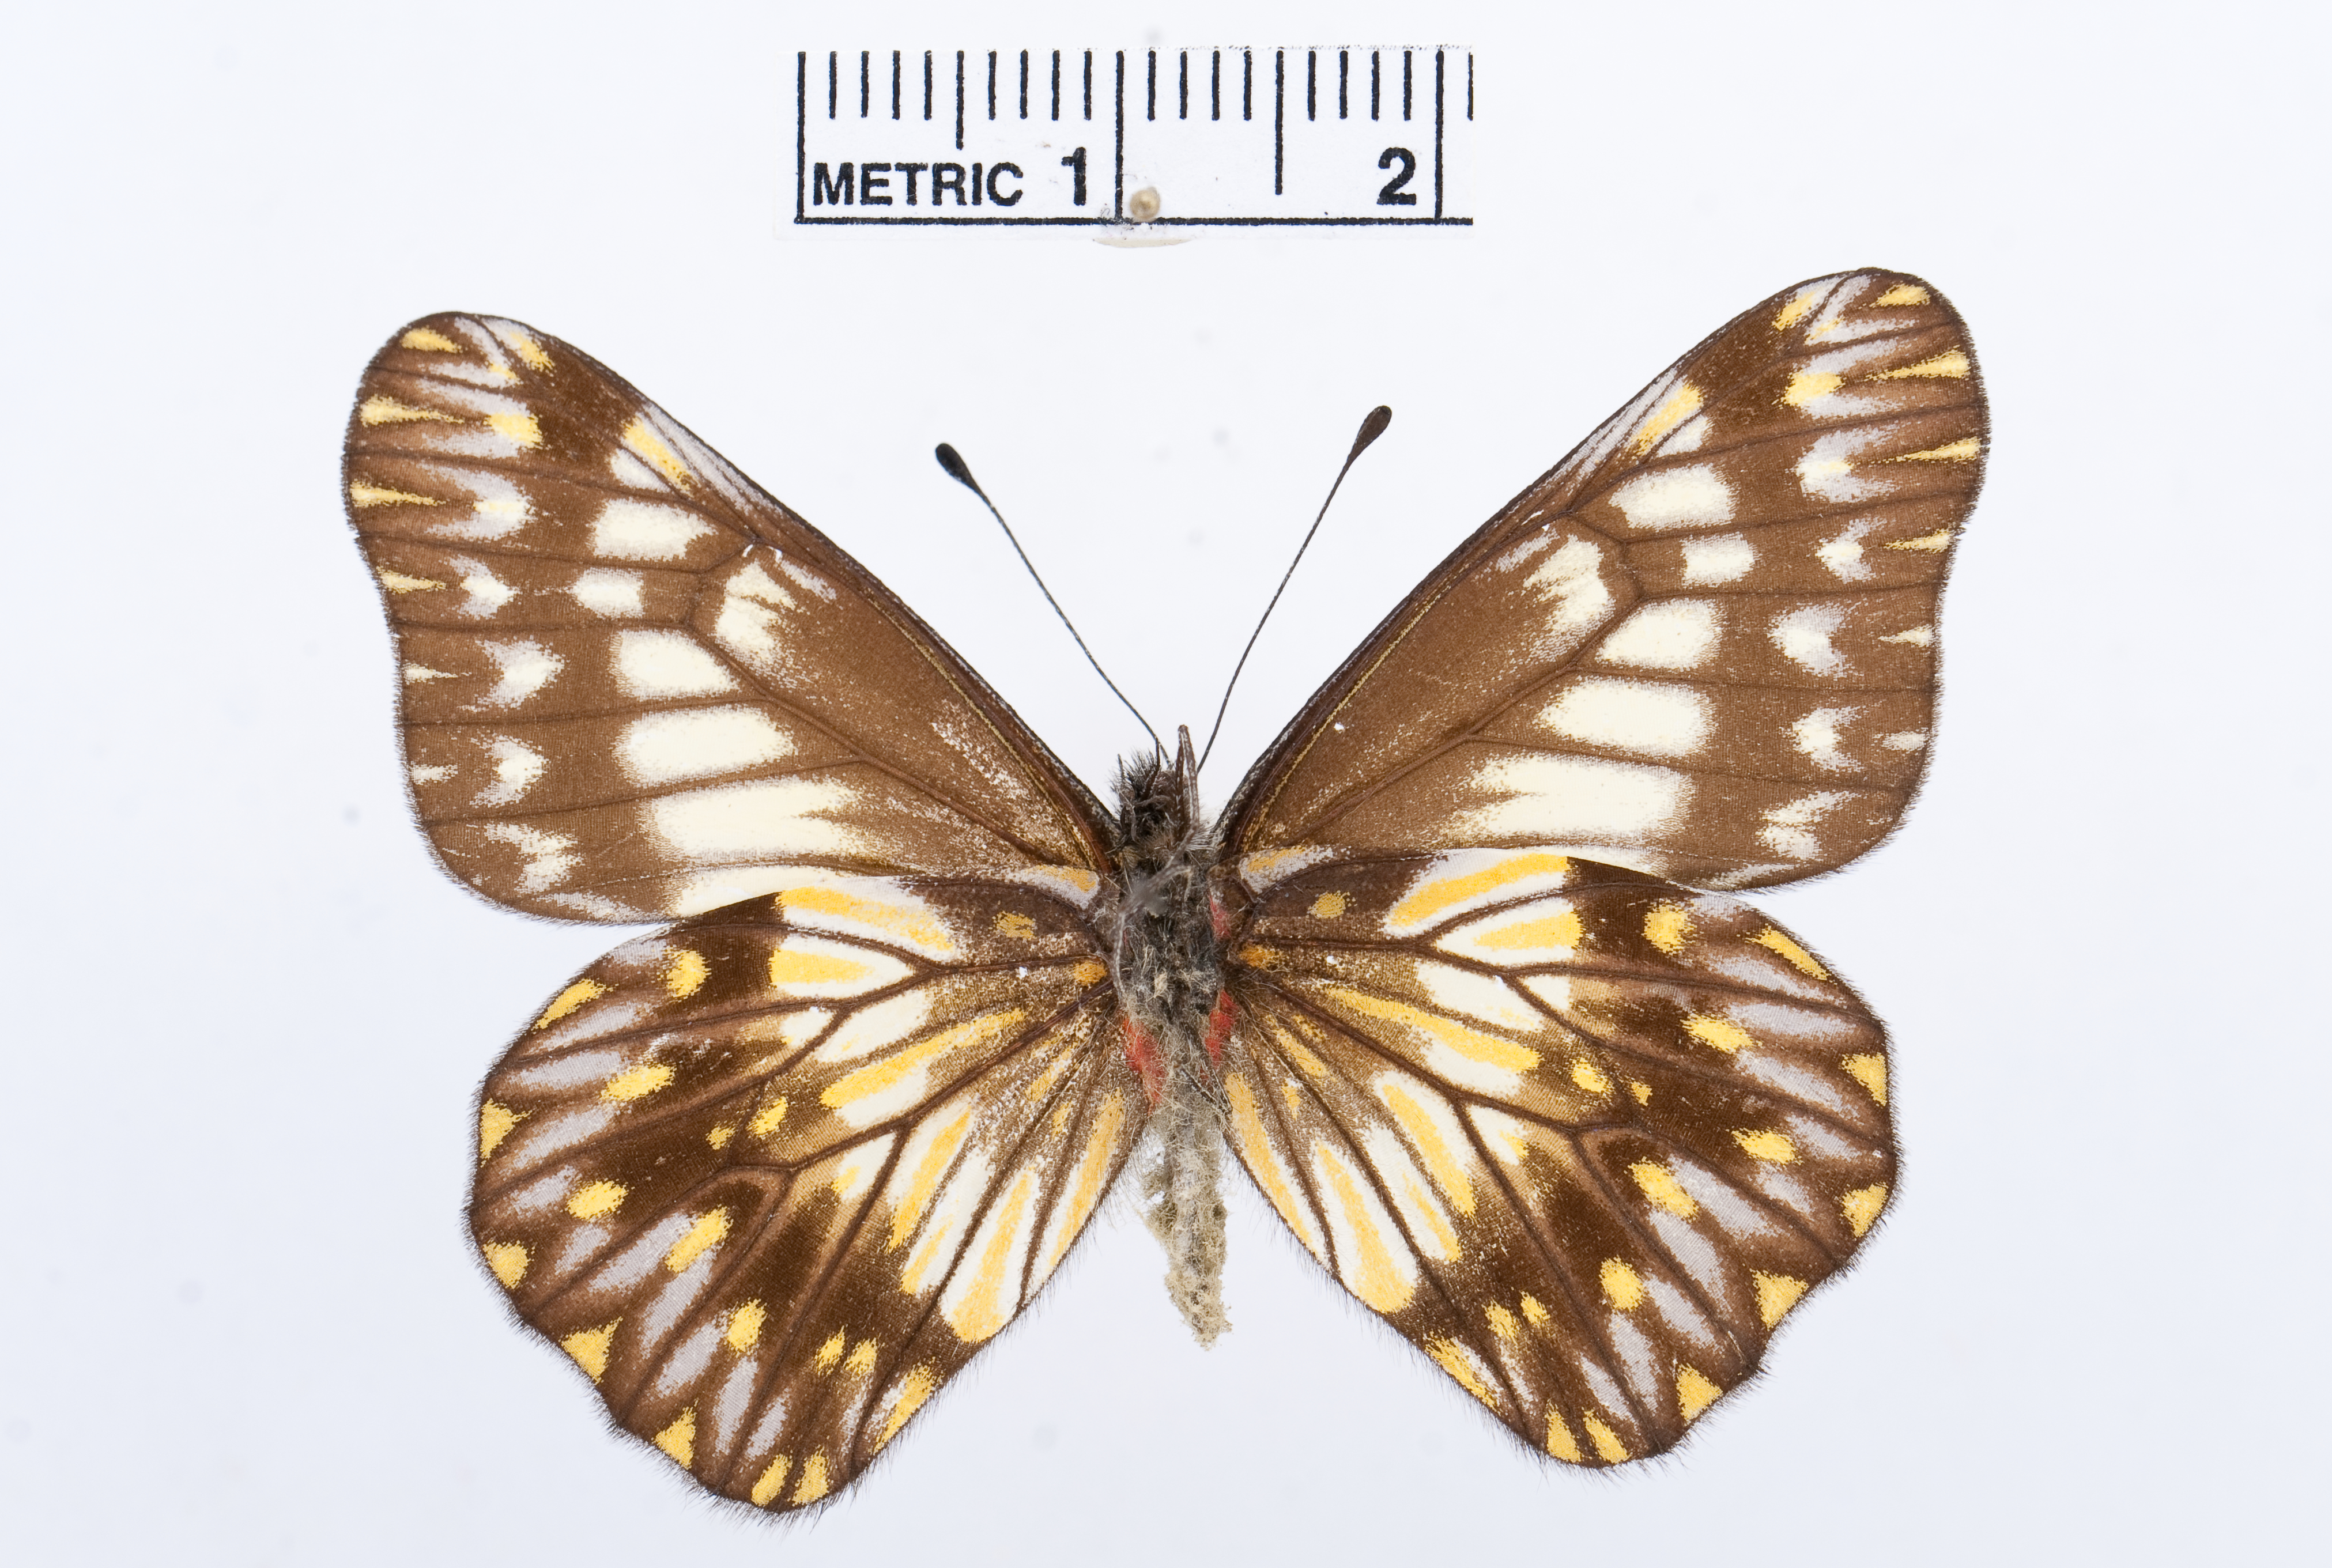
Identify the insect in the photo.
Catasticta suasa
